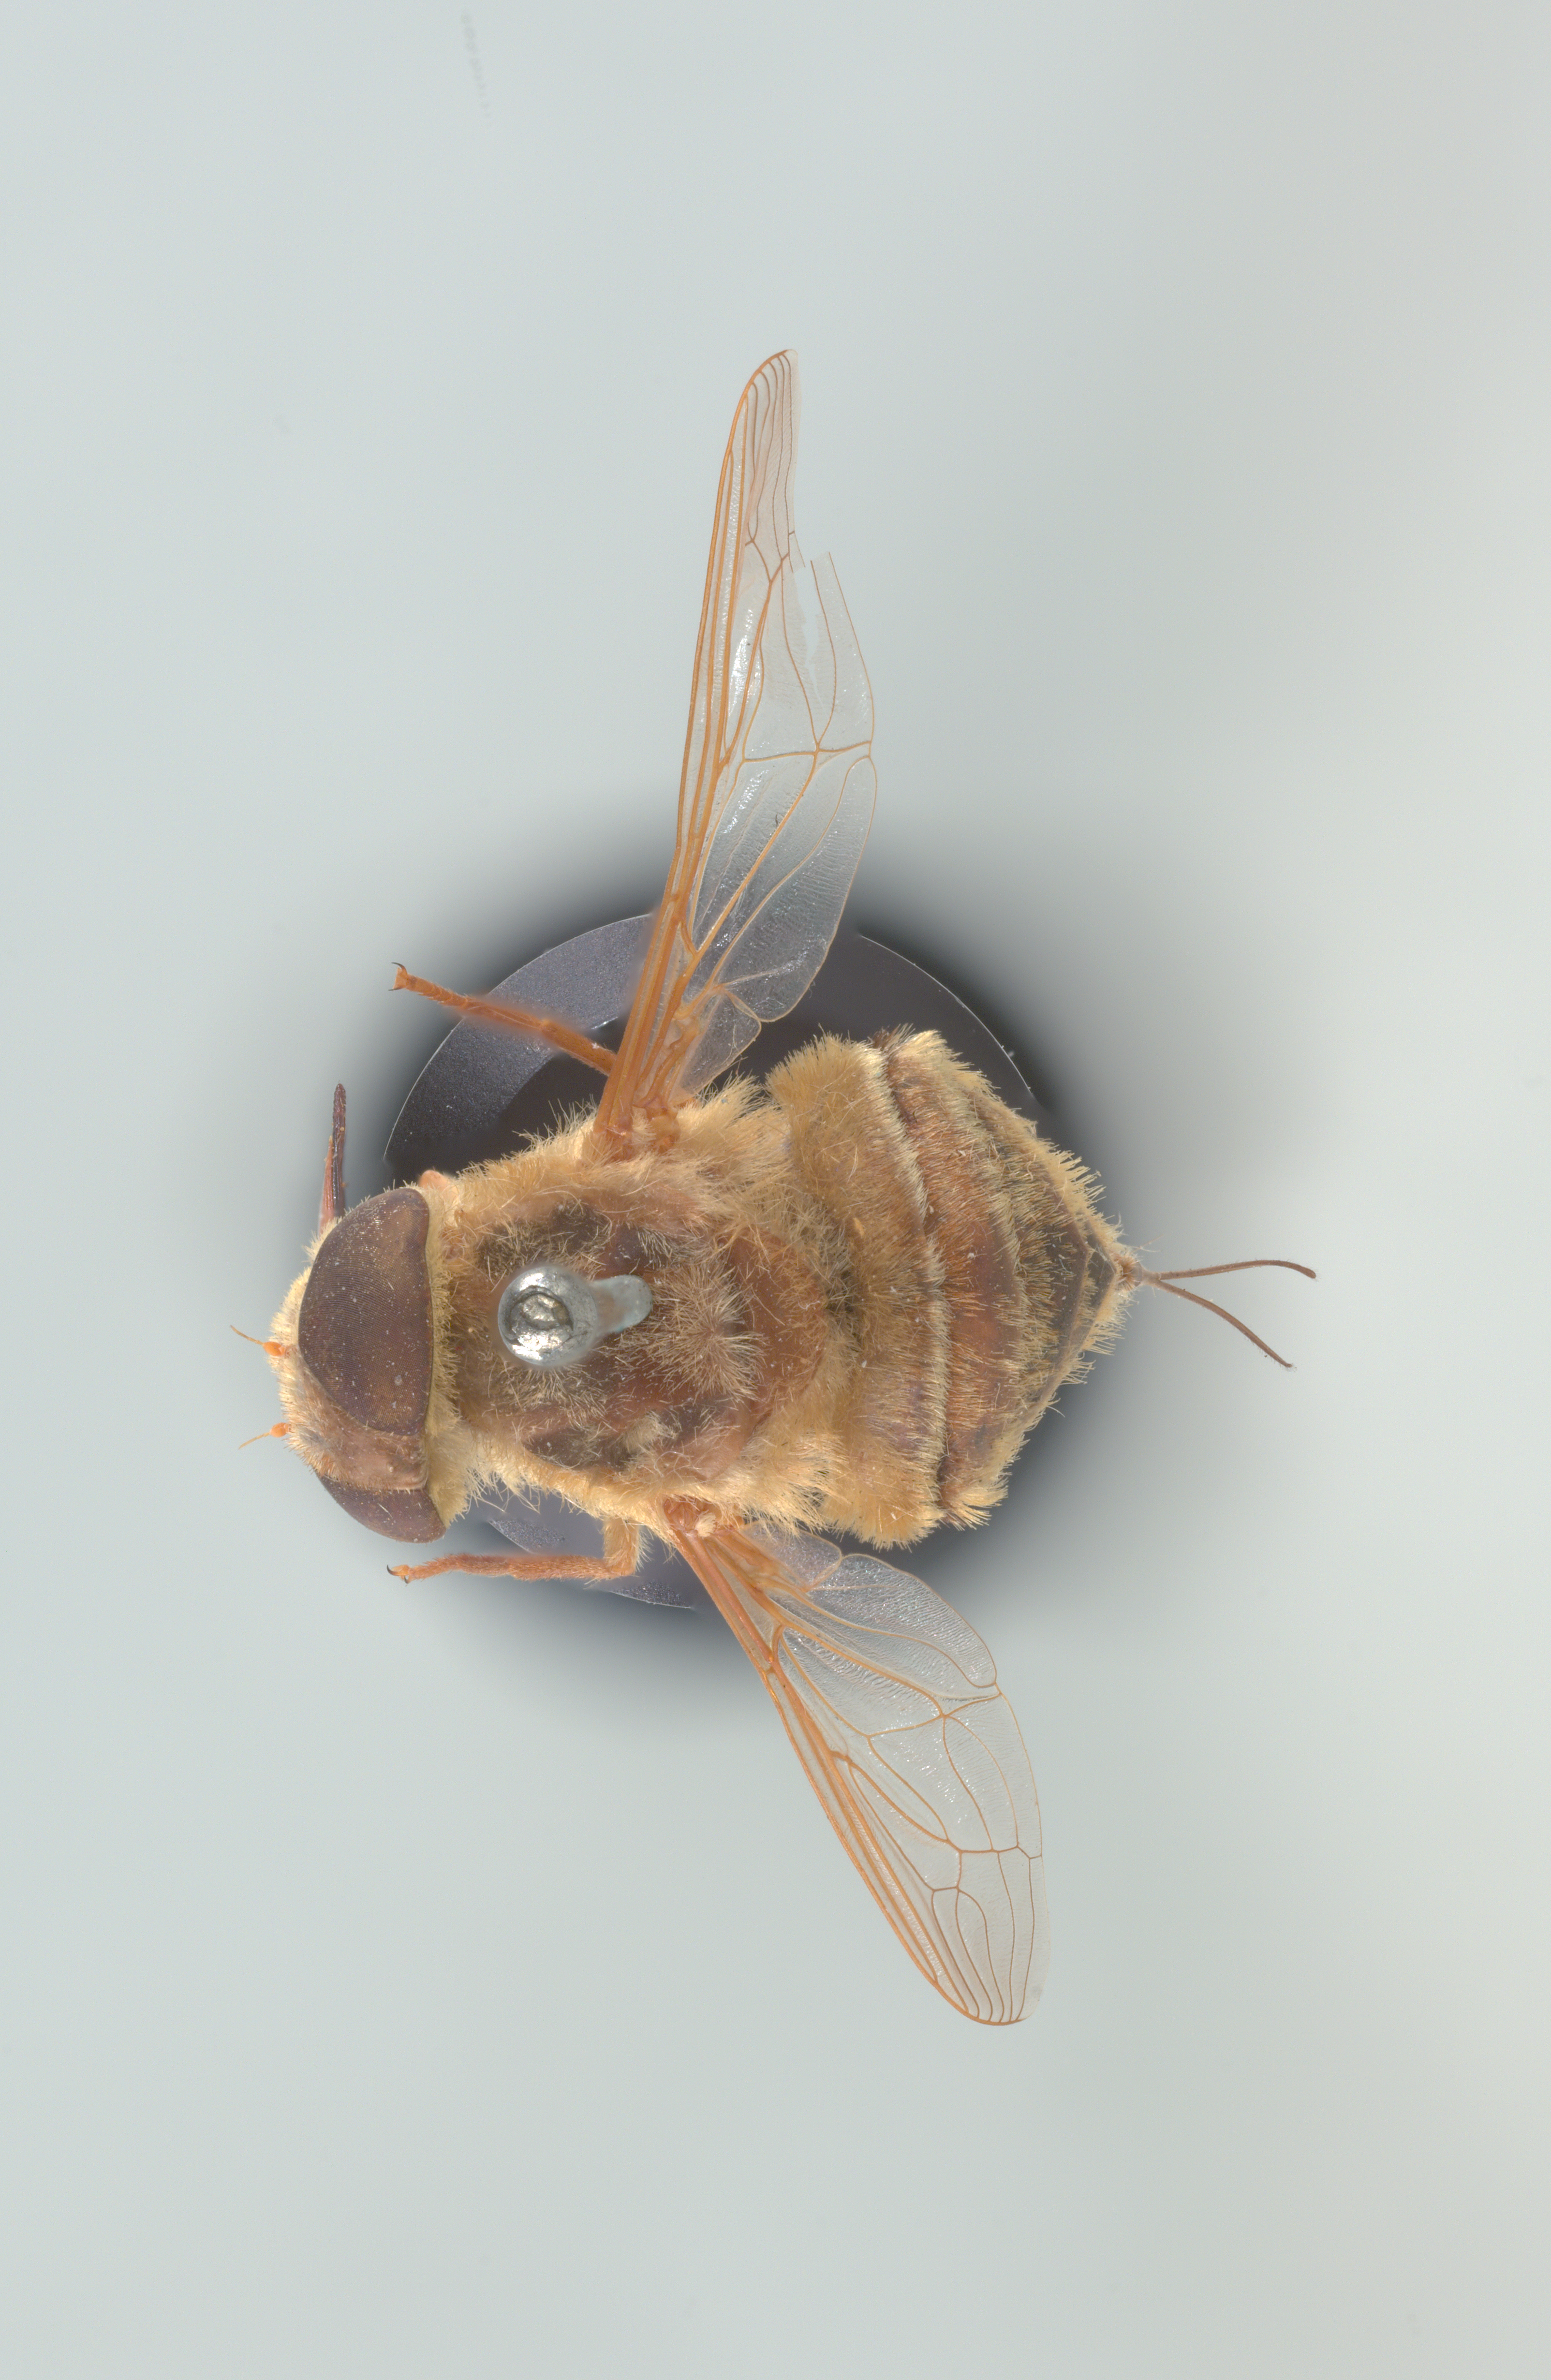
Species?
Neorhynchocephalus volaticus
